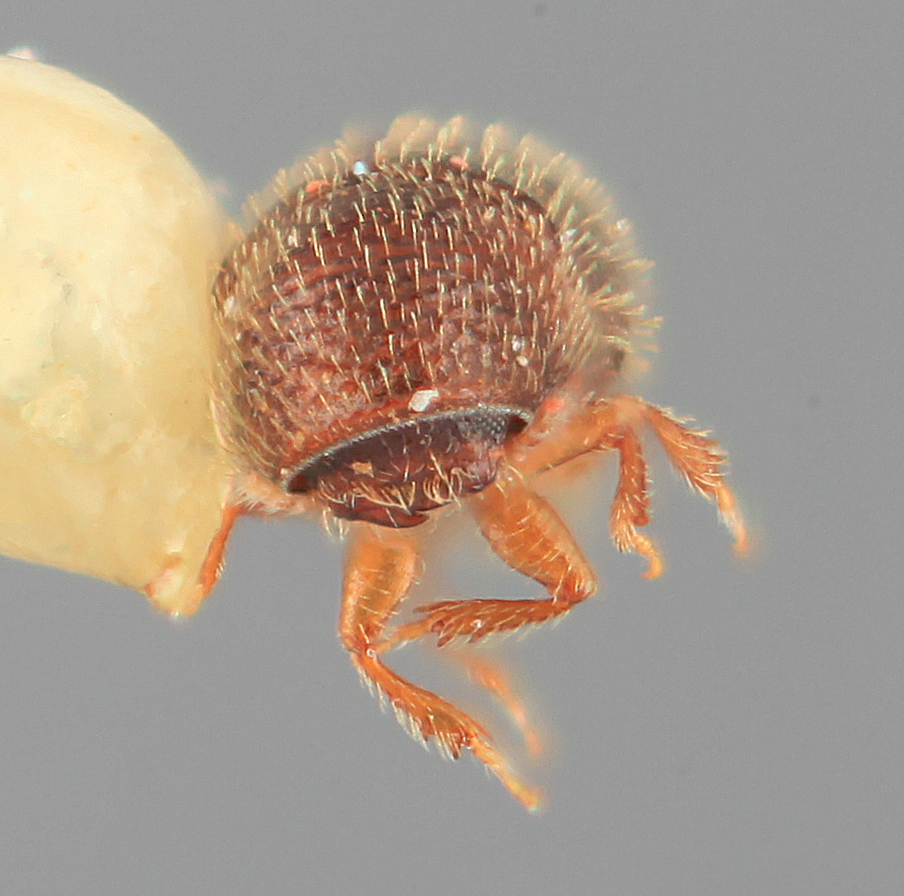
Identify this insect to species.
Araptus nanulus
